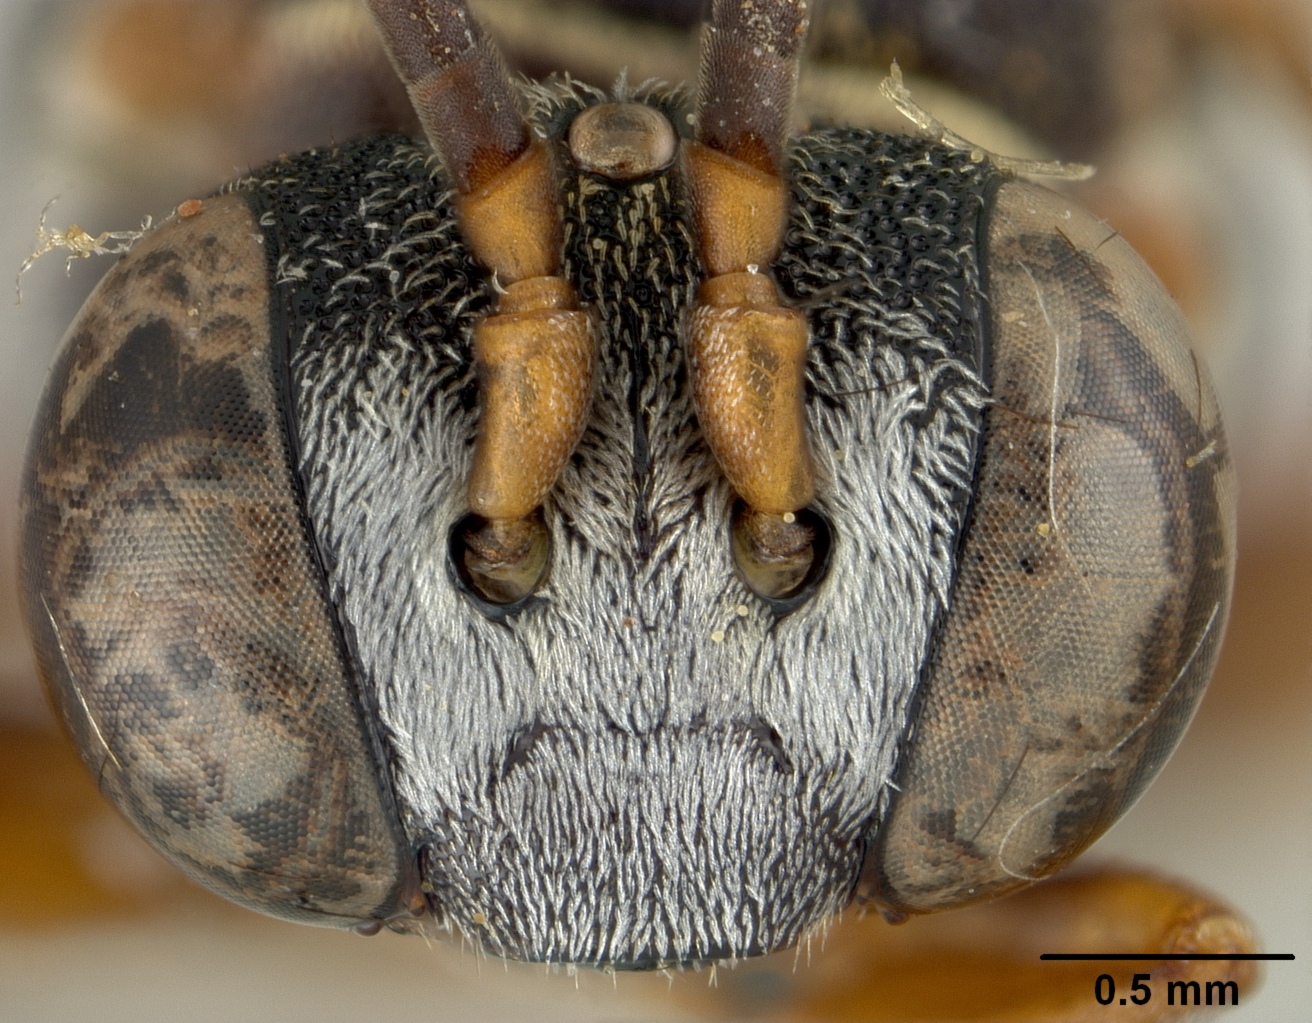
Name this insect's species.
Epeolus carolinus
